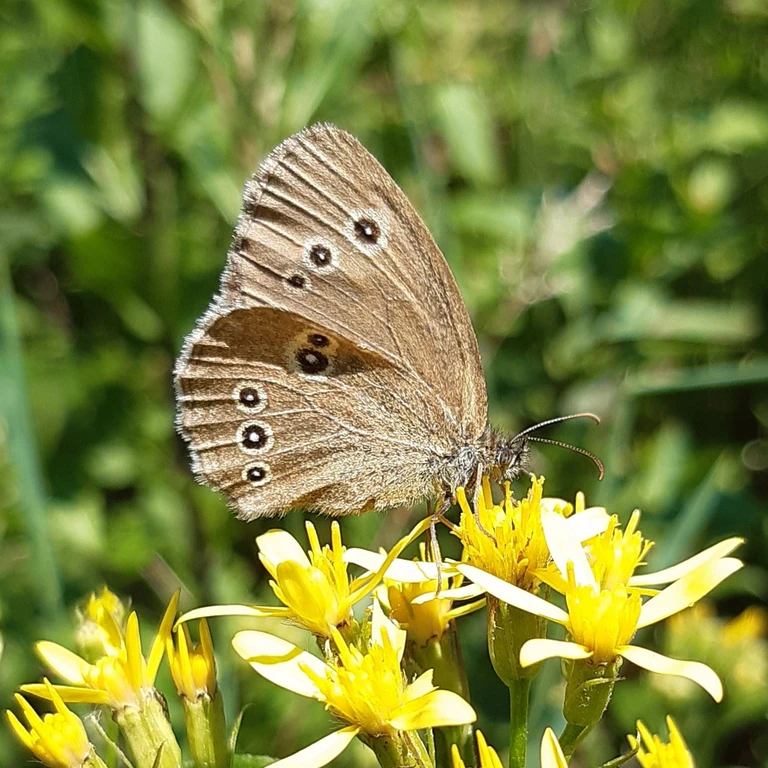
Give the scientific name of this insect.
Aphantopus hyperantus
